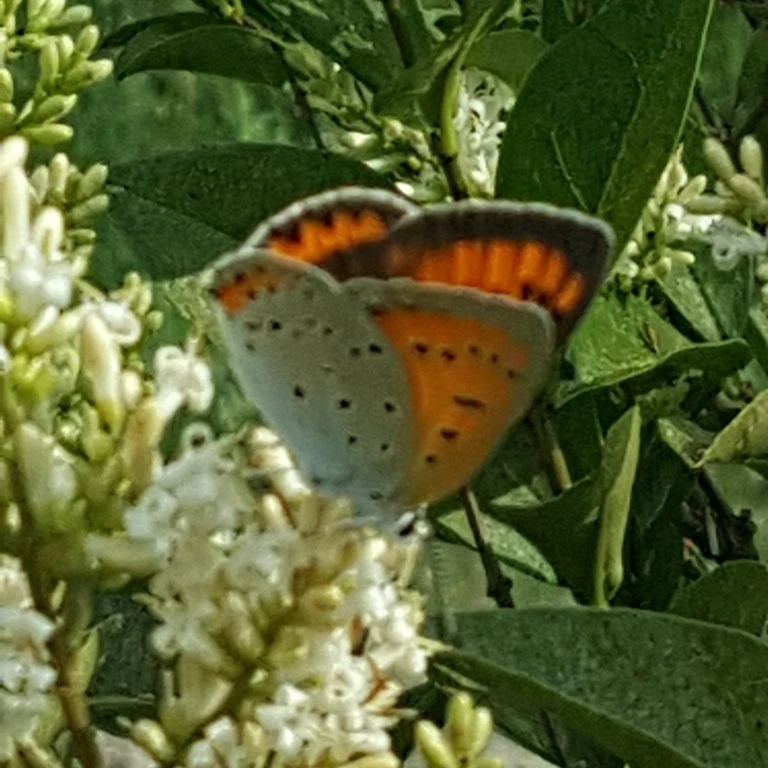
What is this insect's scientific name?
Lycaena dispar
